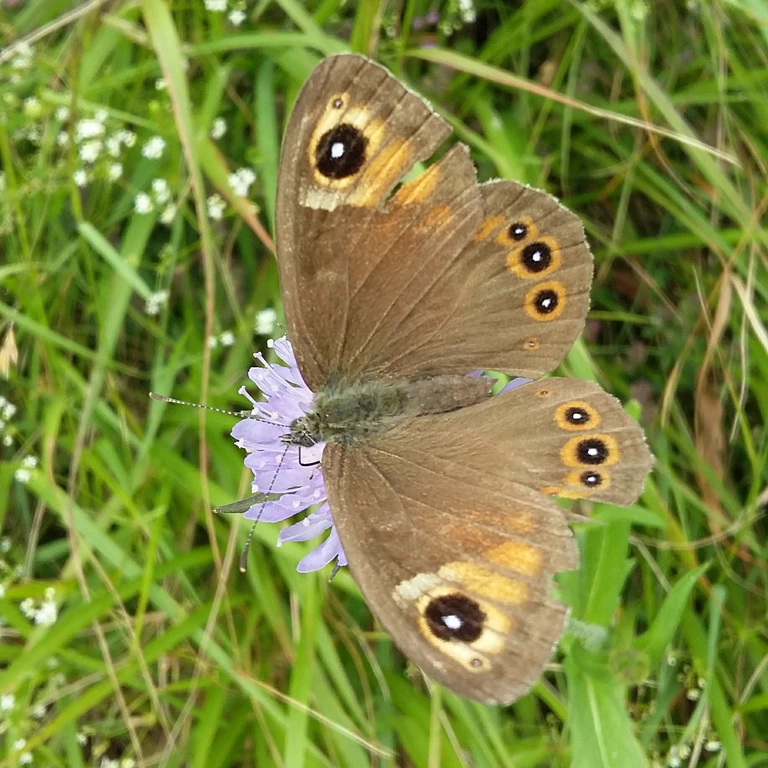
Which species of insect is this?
Lasiommata maera (also Pararge maera)
